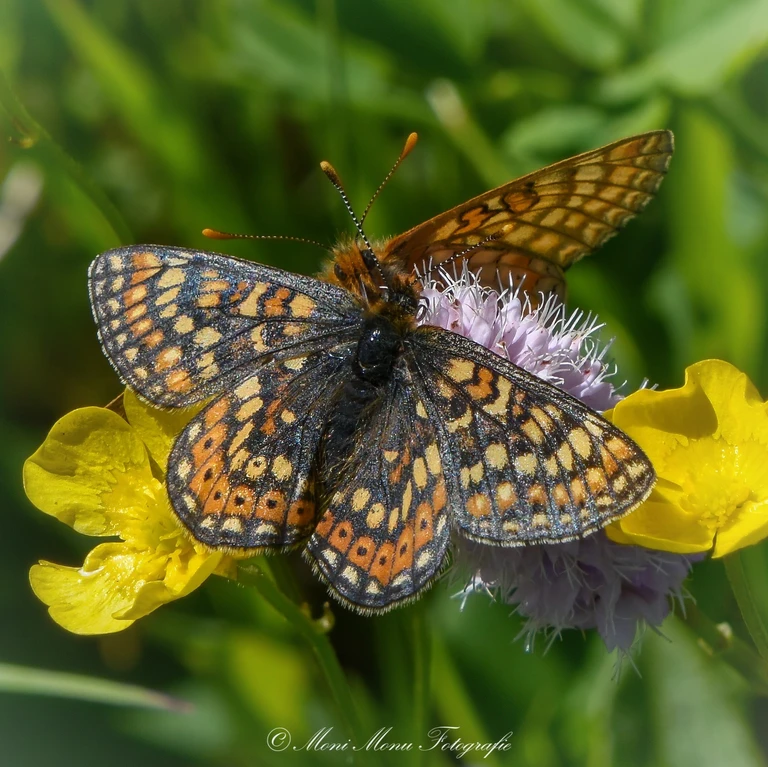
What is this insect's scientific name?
Euphydryas aurinia
